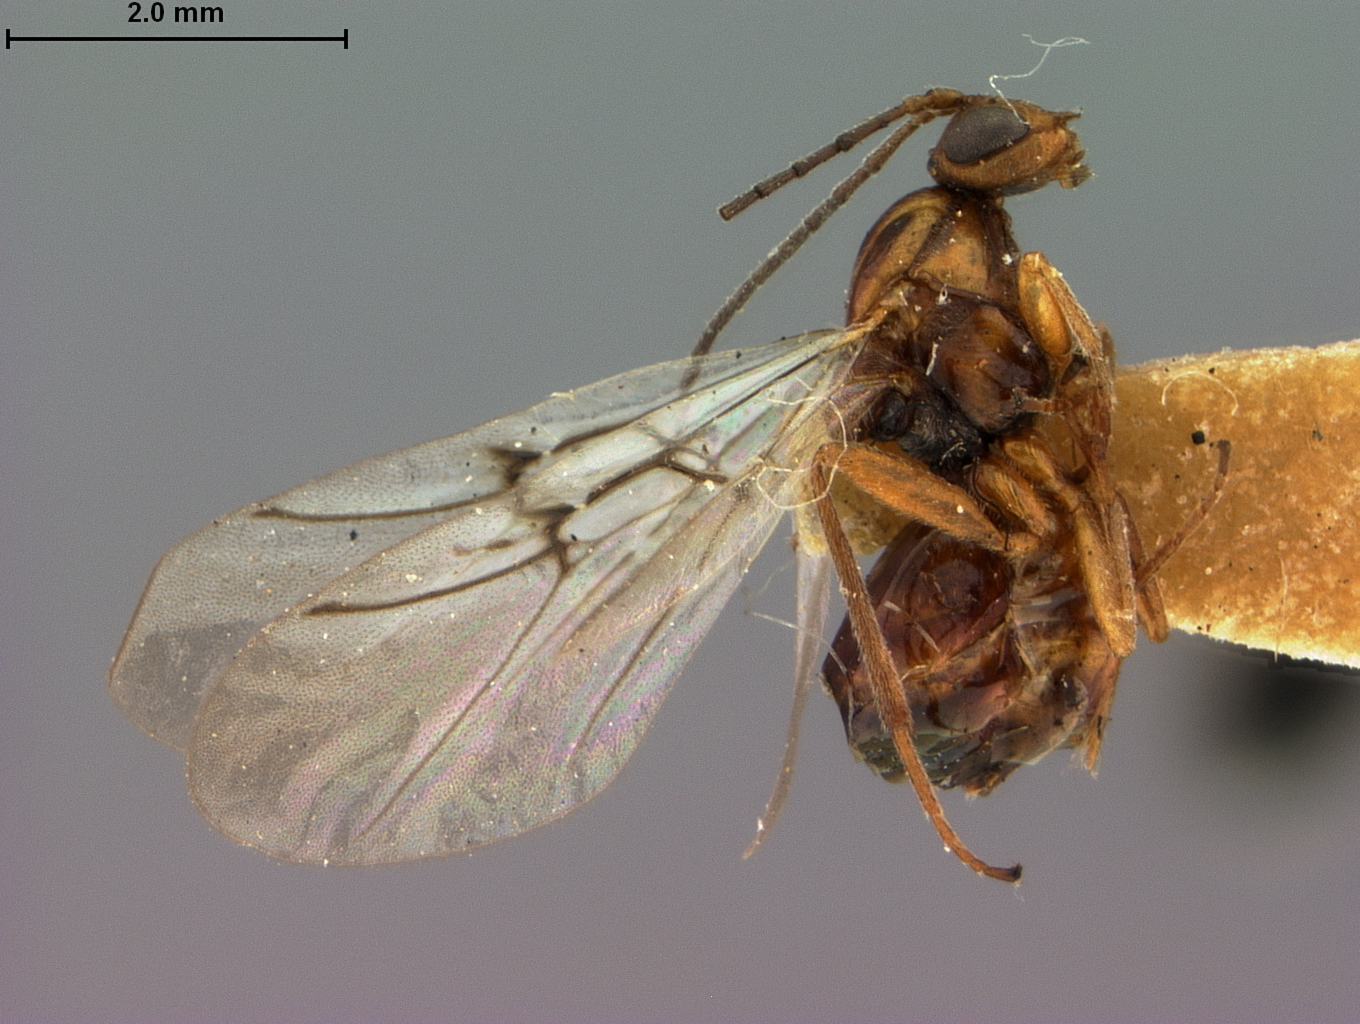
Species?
Trigonaspis fumosa
